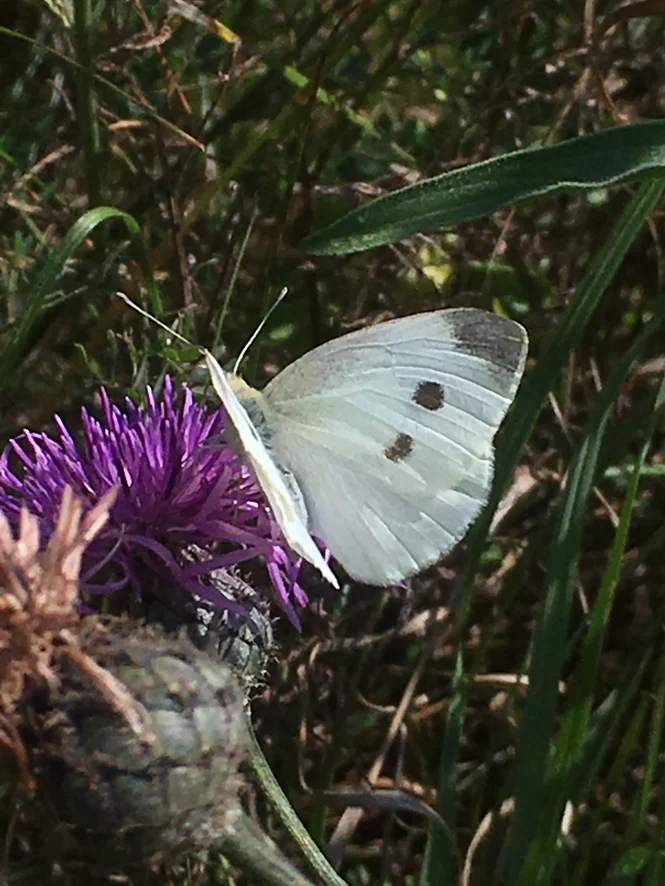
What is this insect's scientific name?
Pieris rapae
